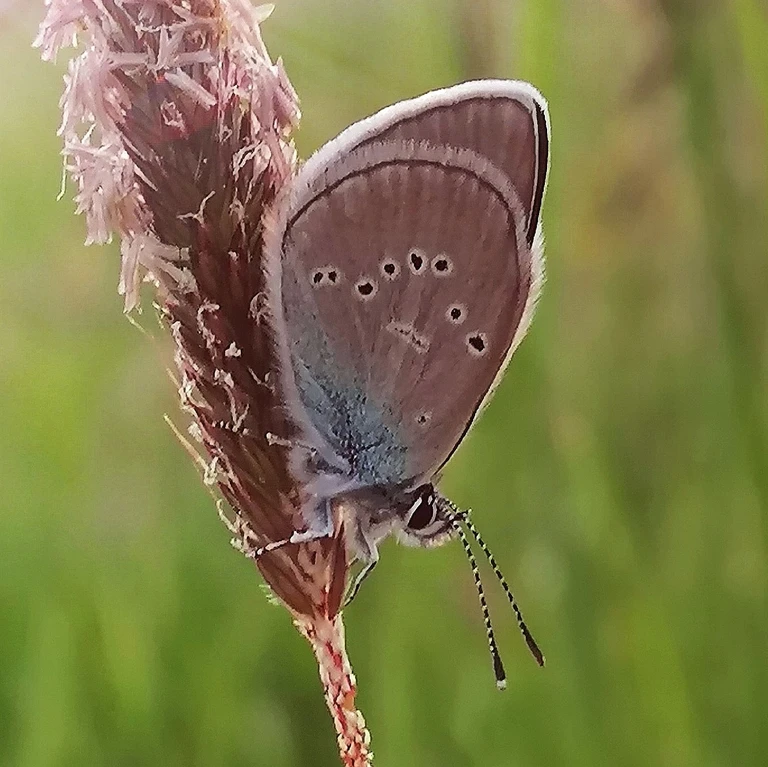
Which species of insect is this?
Cyaniris semiargus
